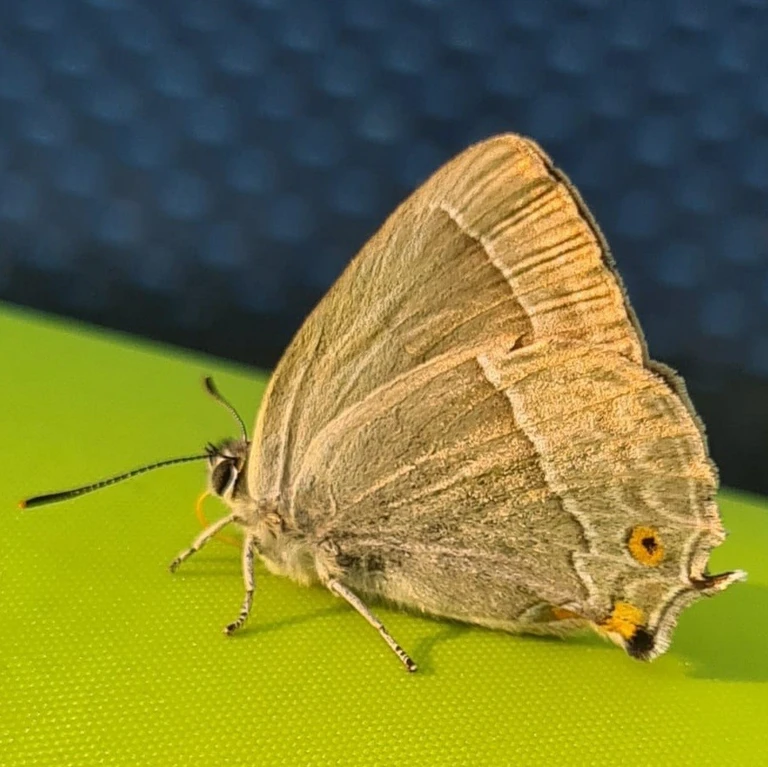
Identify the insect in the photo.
Favonius quercus (also Quercusia quercus)
